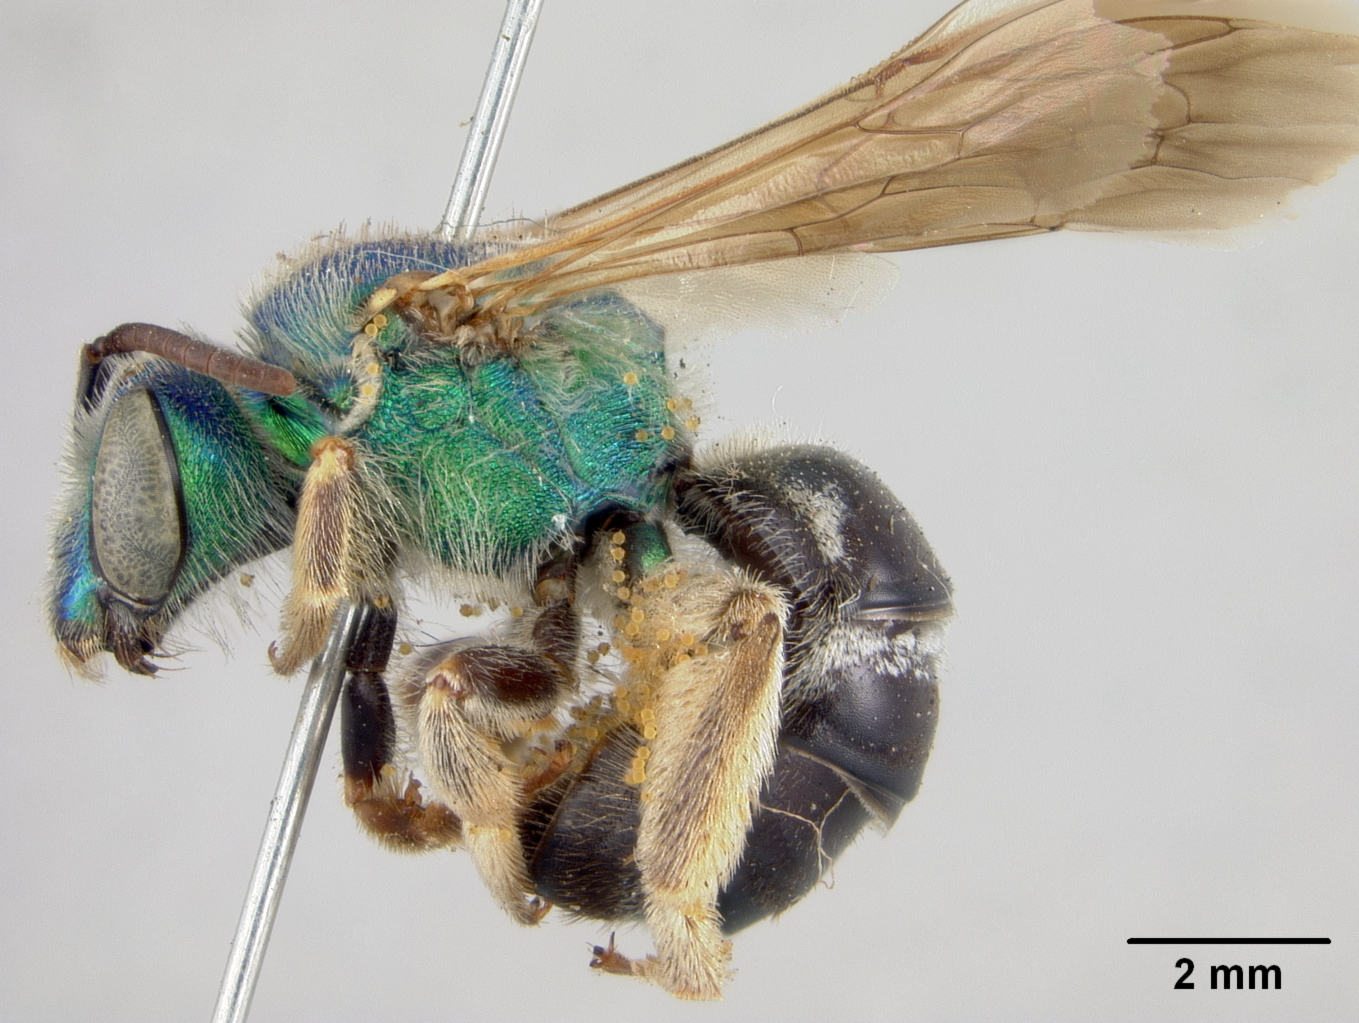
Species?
Agapostemon coloradensis
